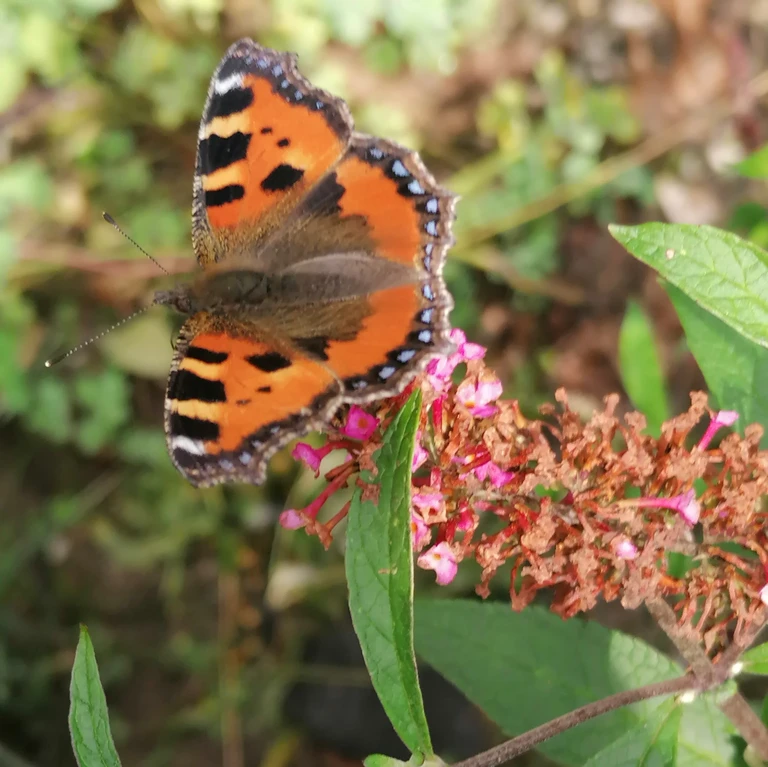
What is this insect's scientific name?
Aglais urticae
